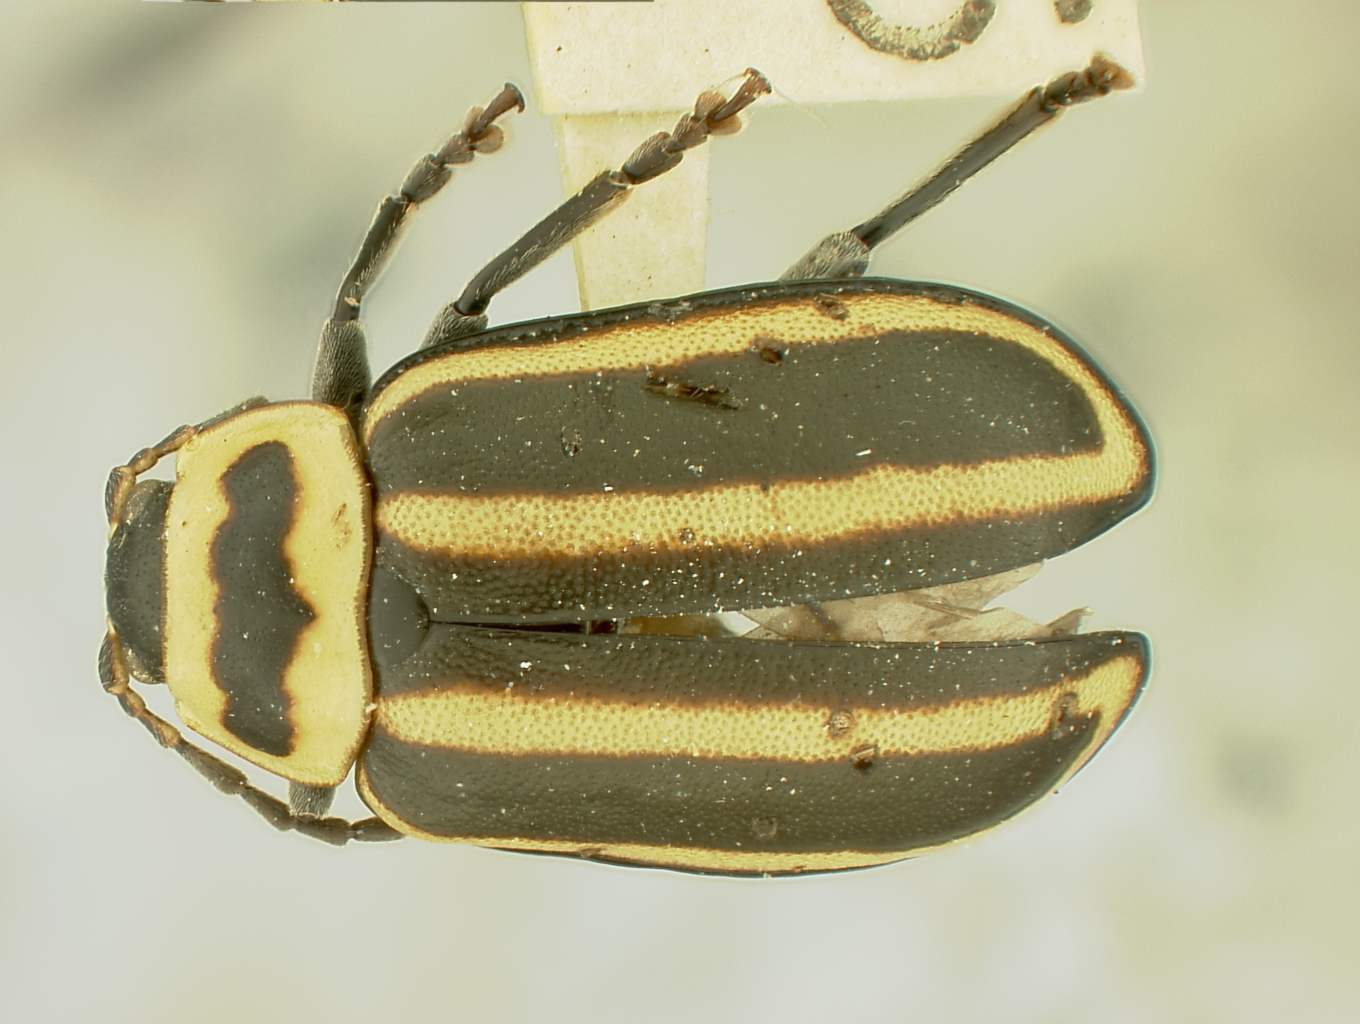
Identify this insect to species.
Disonycha cratera
